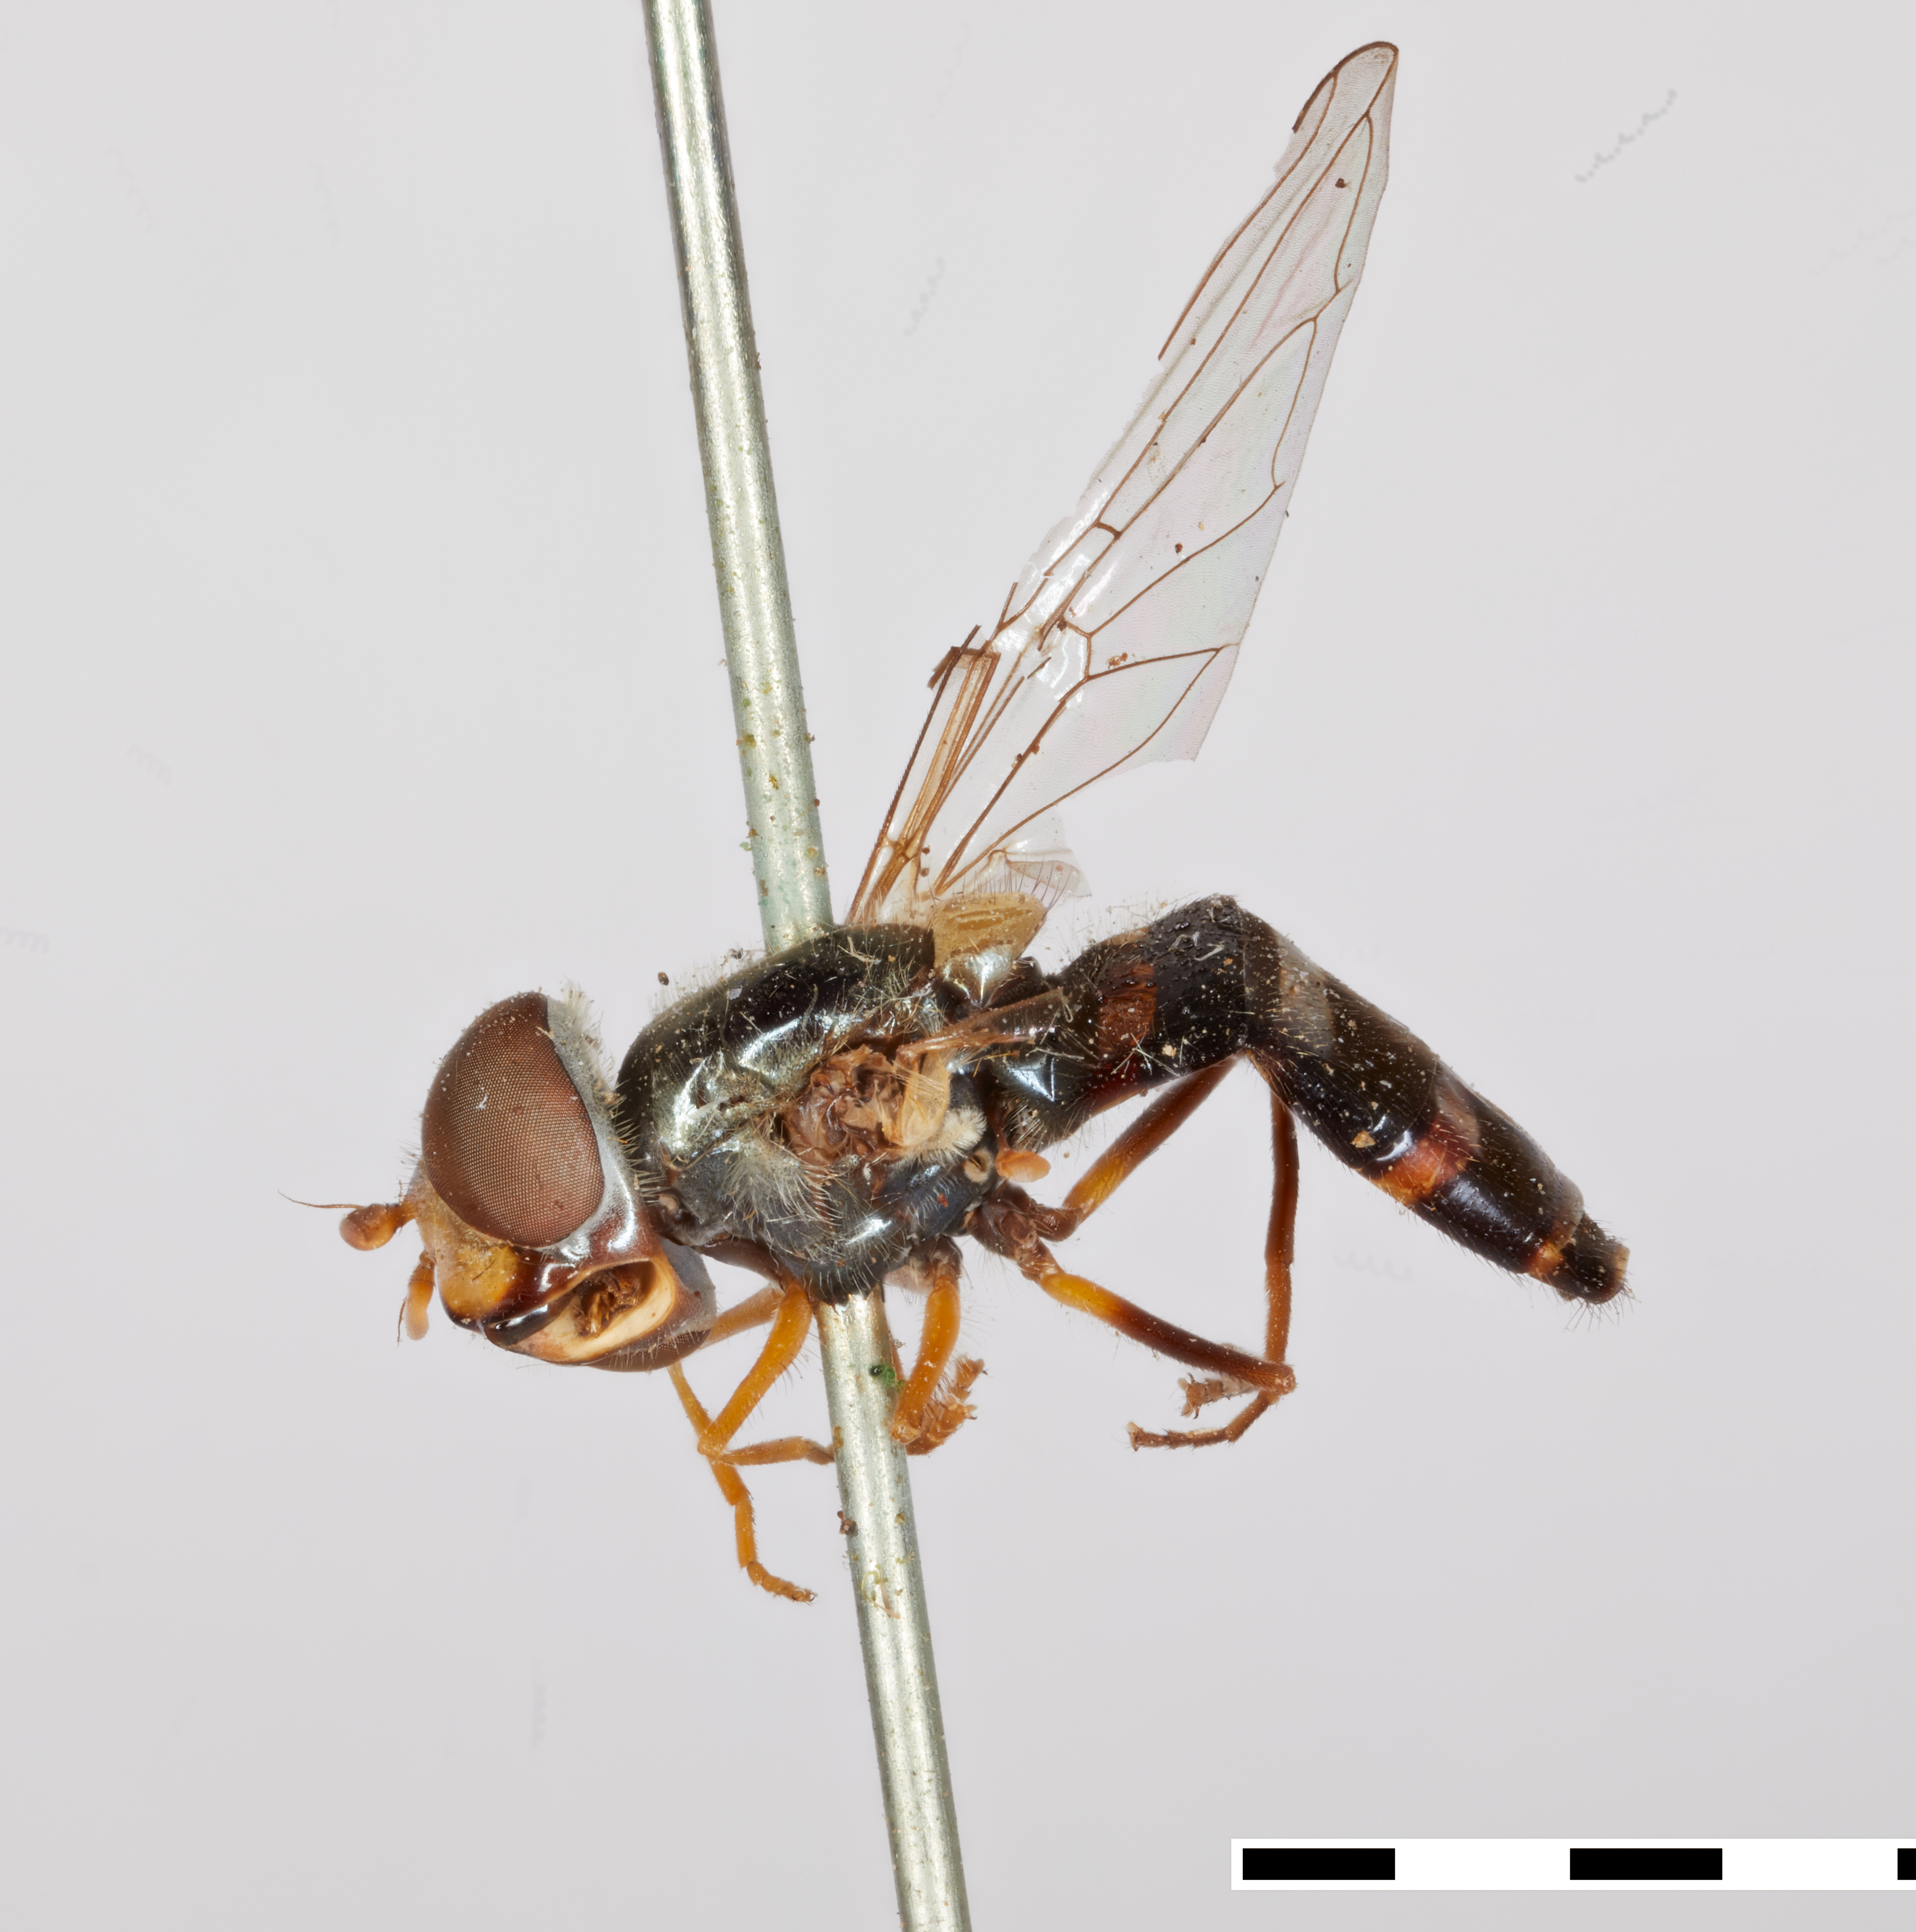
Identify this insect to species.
Syrphus genualis
